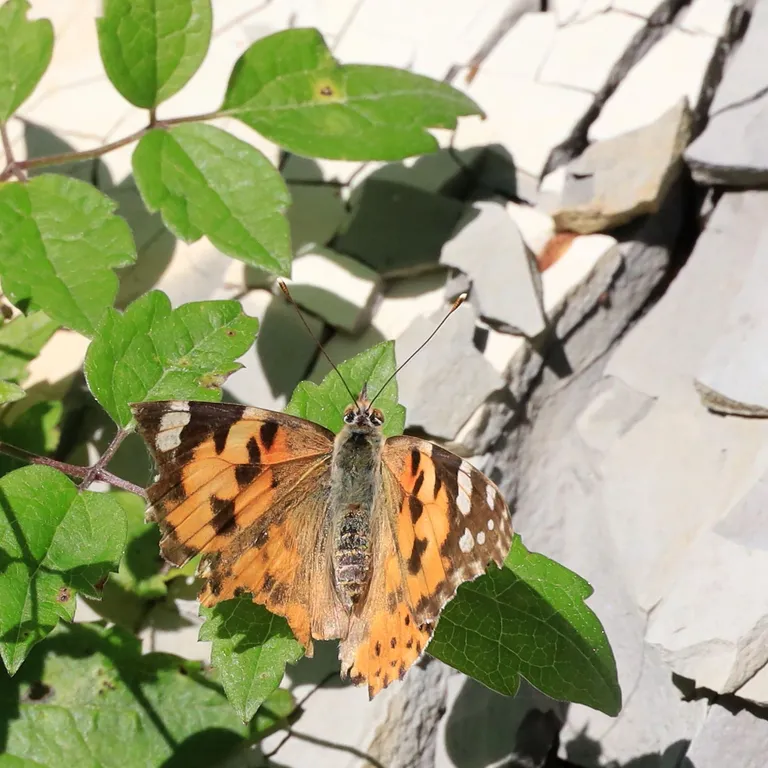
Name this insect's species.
Vanessa cardui
